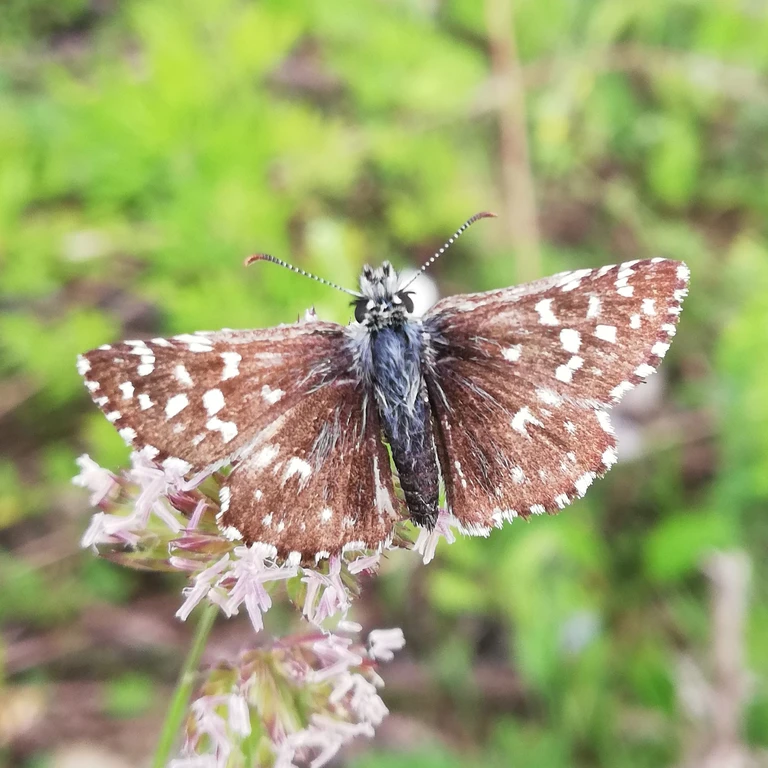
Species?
Pyrgus malvae
